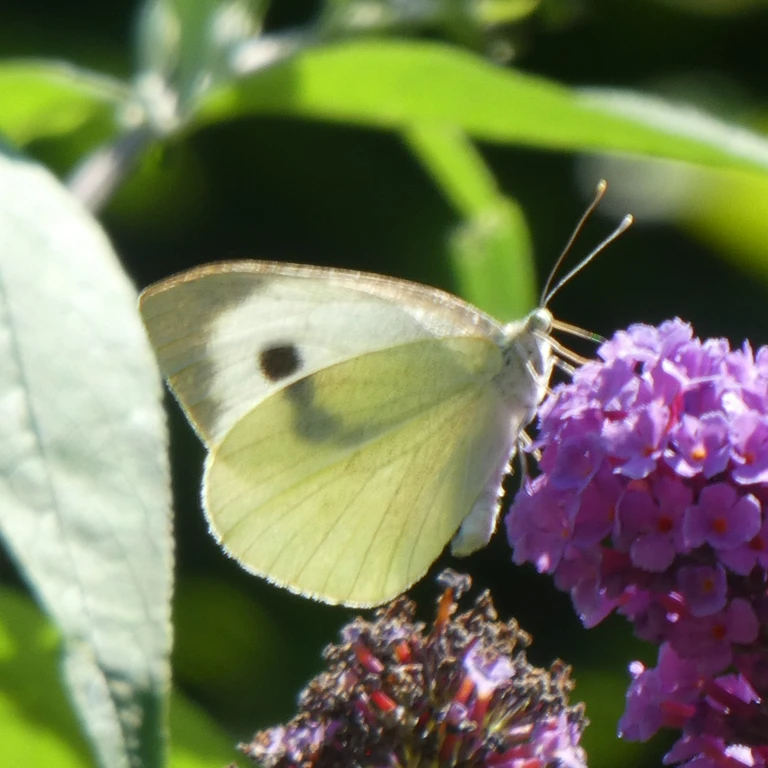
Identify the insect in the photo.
Pieris brassicae
